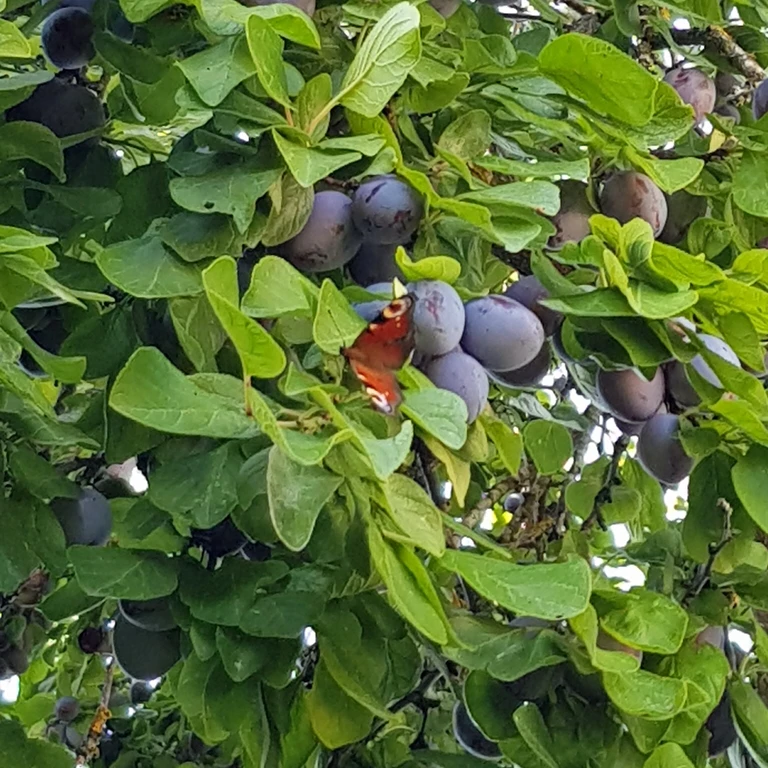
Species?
Aglais io
